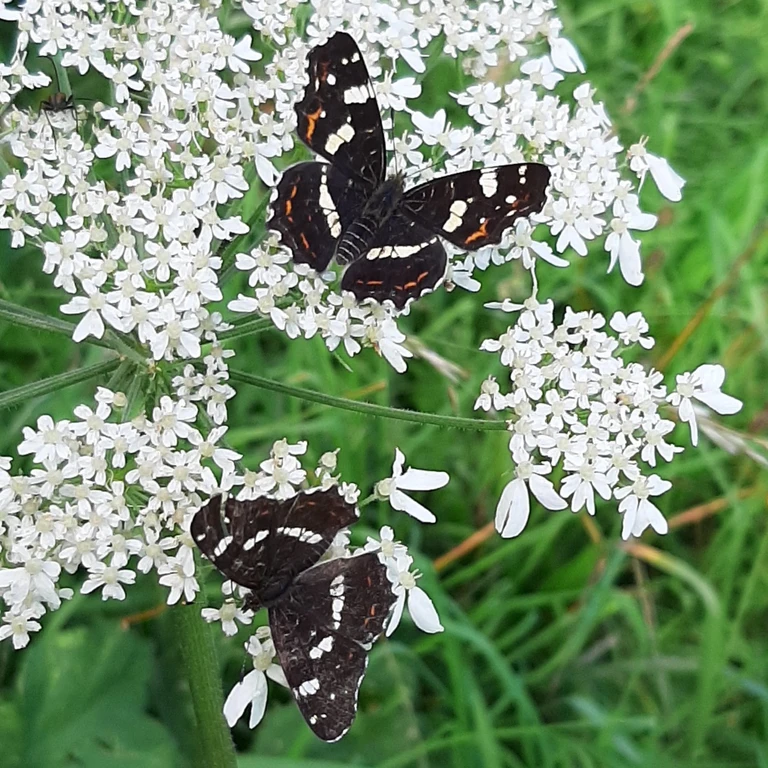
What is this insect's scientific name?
Araschnia levana
